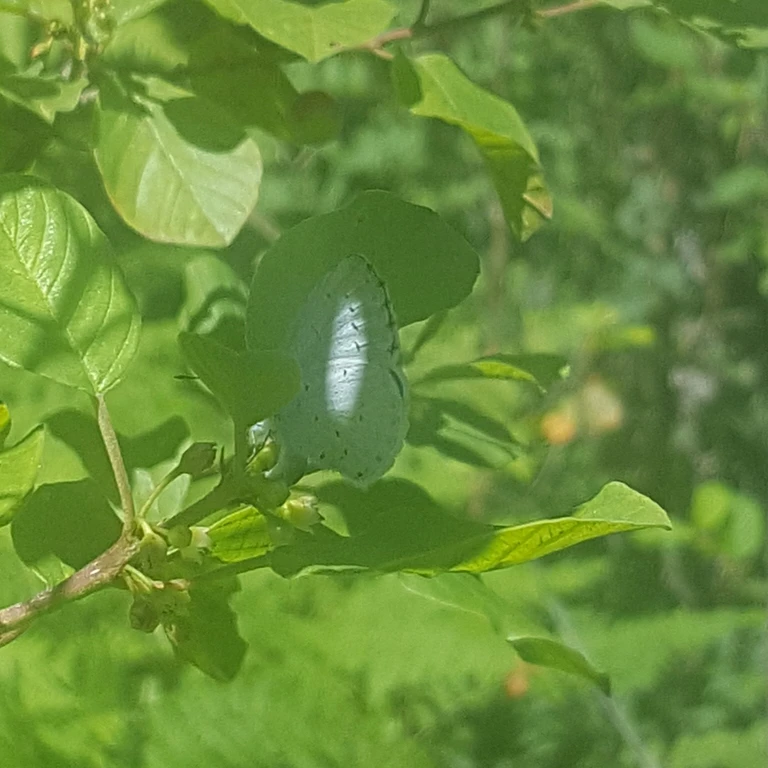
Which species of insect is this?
Celastrina argiolus
